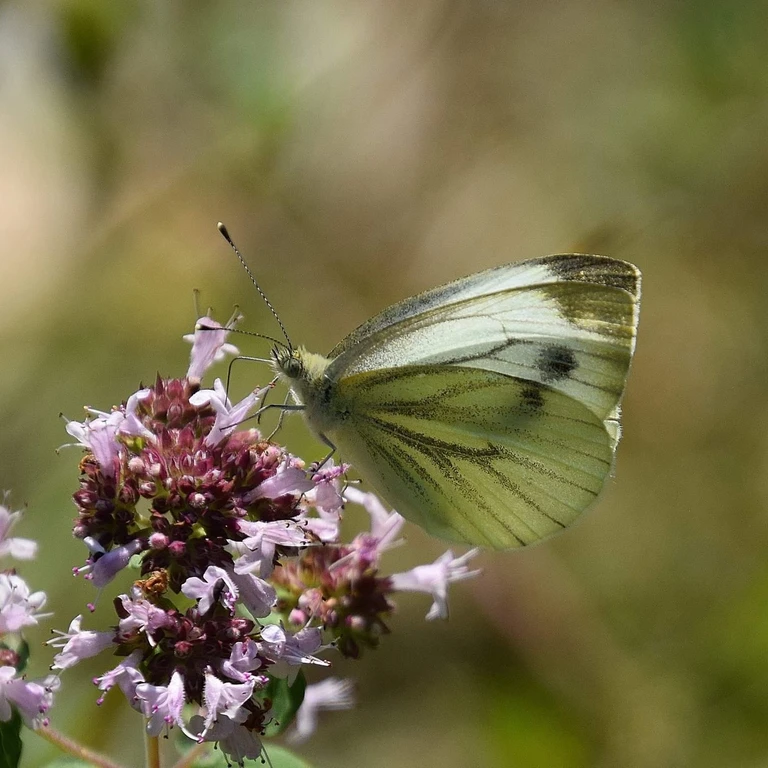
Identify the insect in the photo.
Pieris napi
